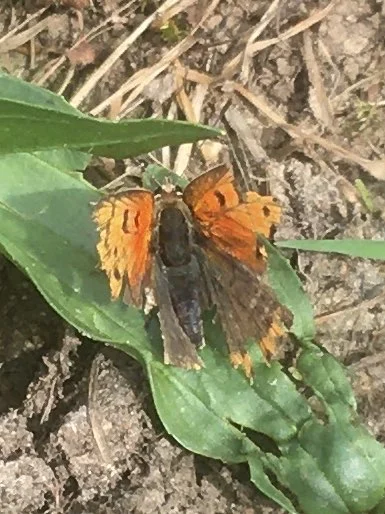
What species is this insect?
Lycaena phlaeas
